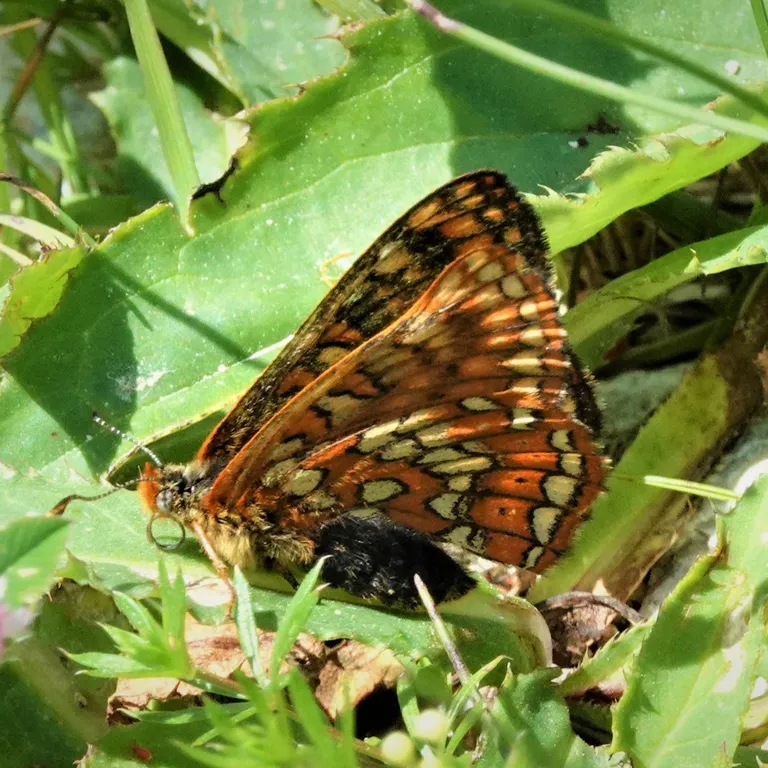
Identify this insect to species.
Euphydryas cynthia (also Hypodryas cynthia)
